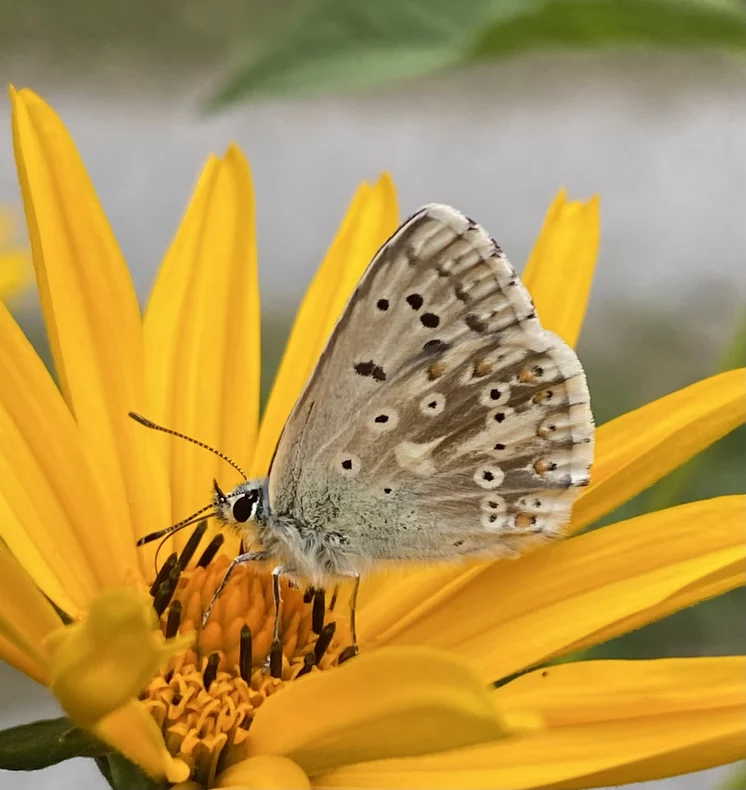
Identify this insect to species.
Lysandra coridon
